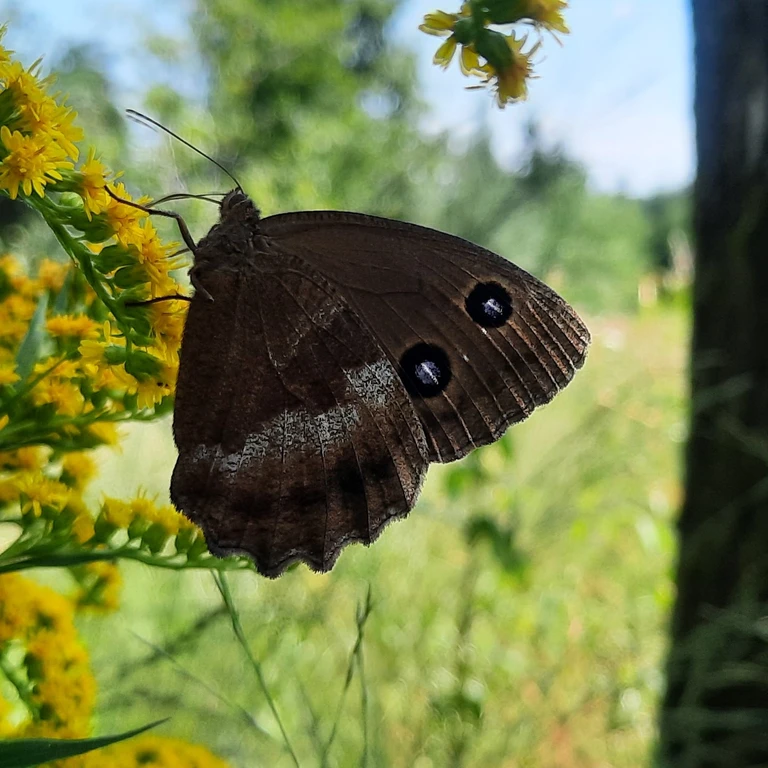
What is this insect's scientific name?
Minois dryas
